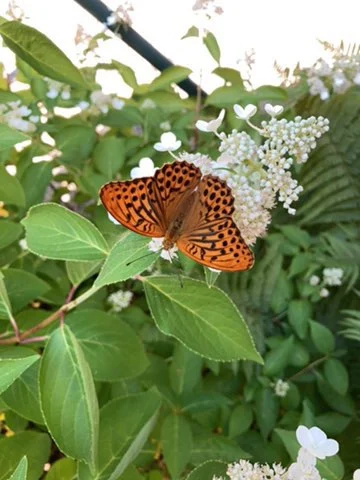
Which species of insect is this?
Argynnis paphia
